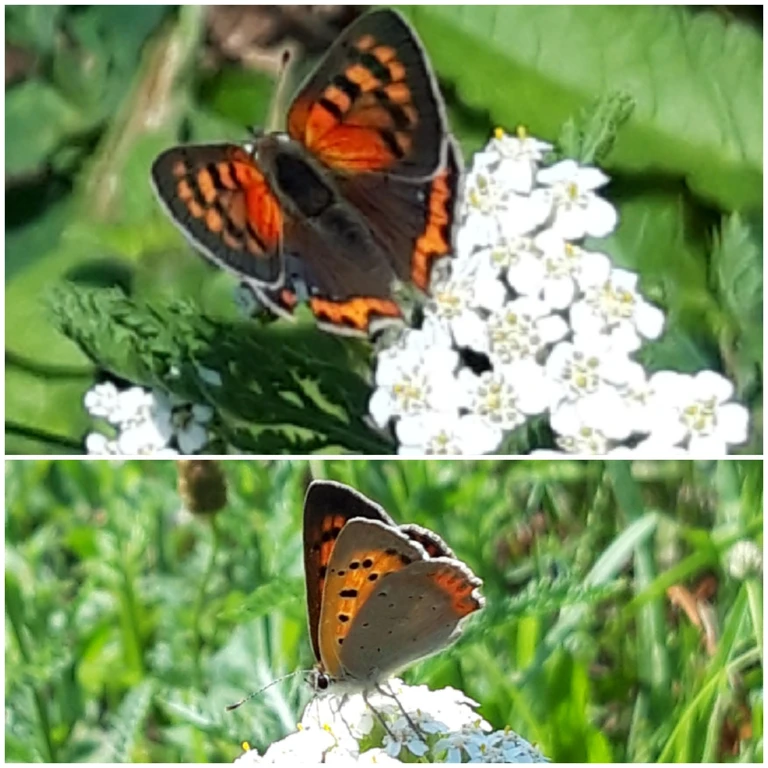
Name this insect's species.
Lycaena phlaeas
